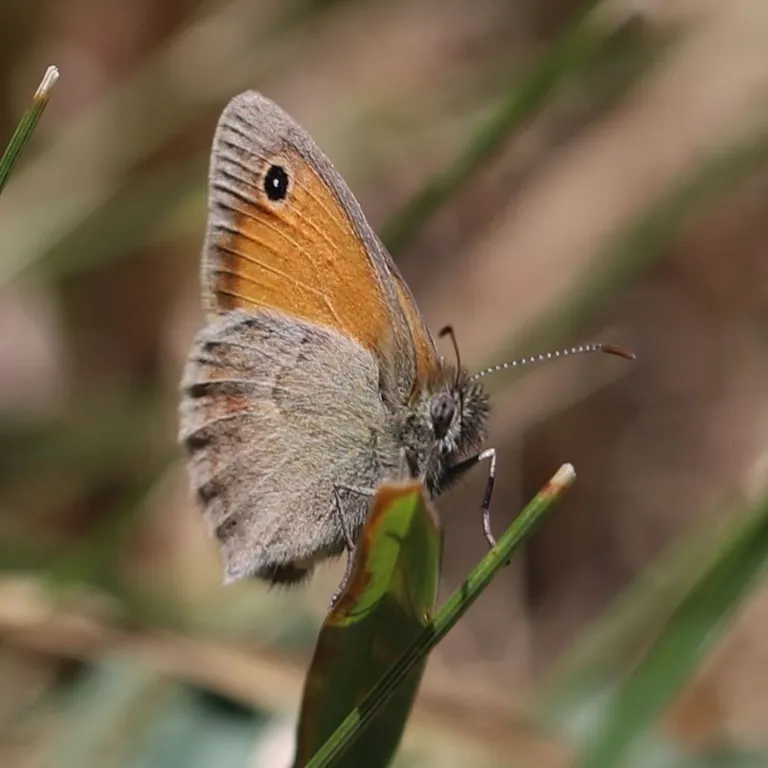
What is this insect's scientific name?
Coenonympha pamphilus
